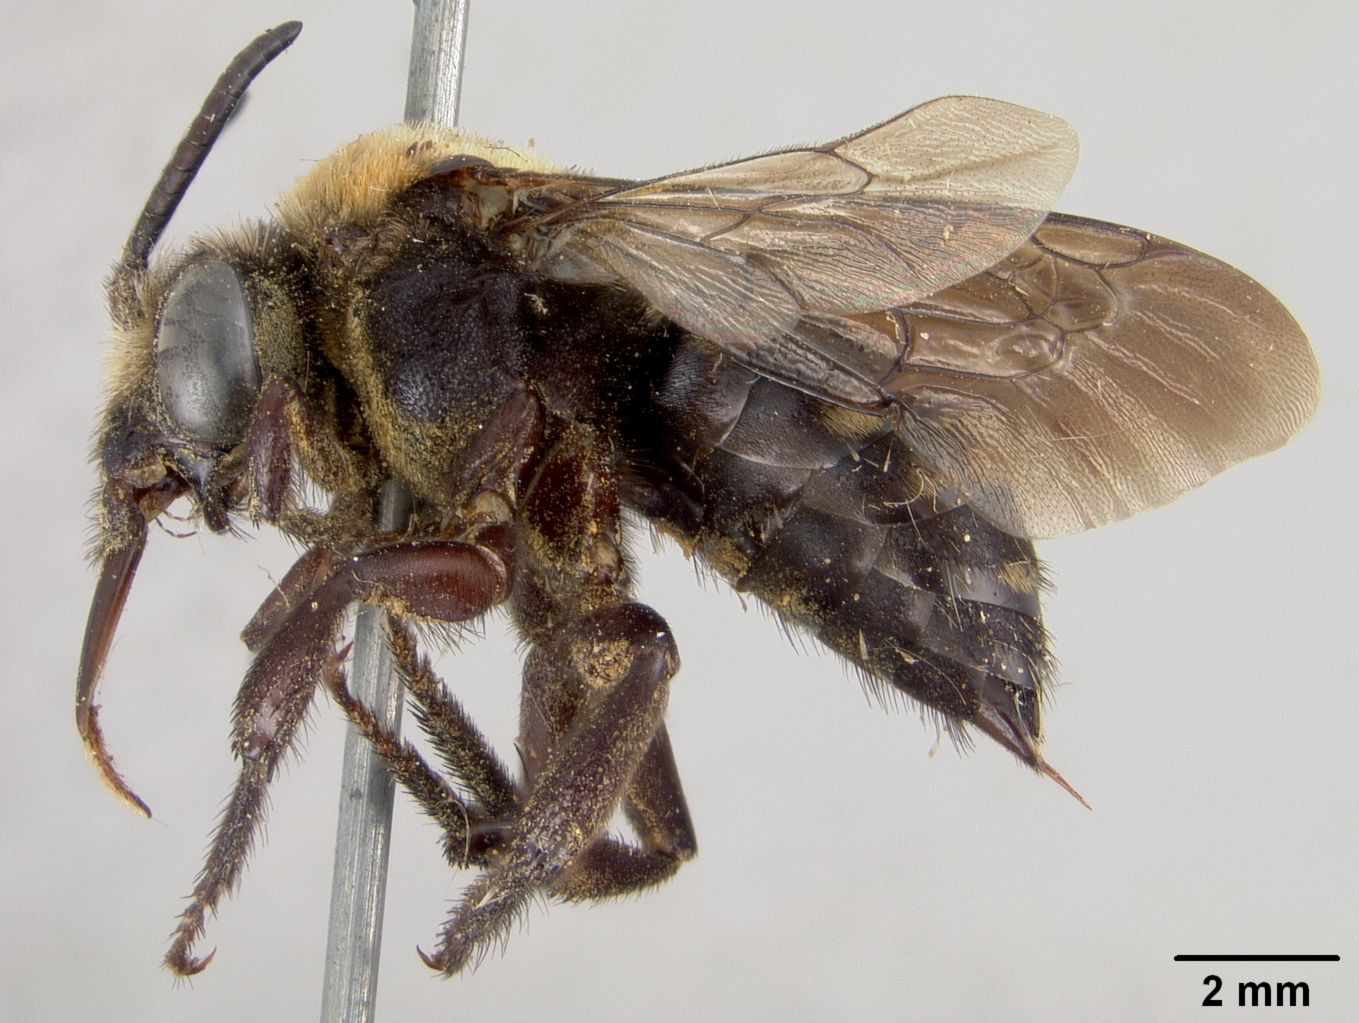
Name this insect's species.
Bombomelecta larreae
